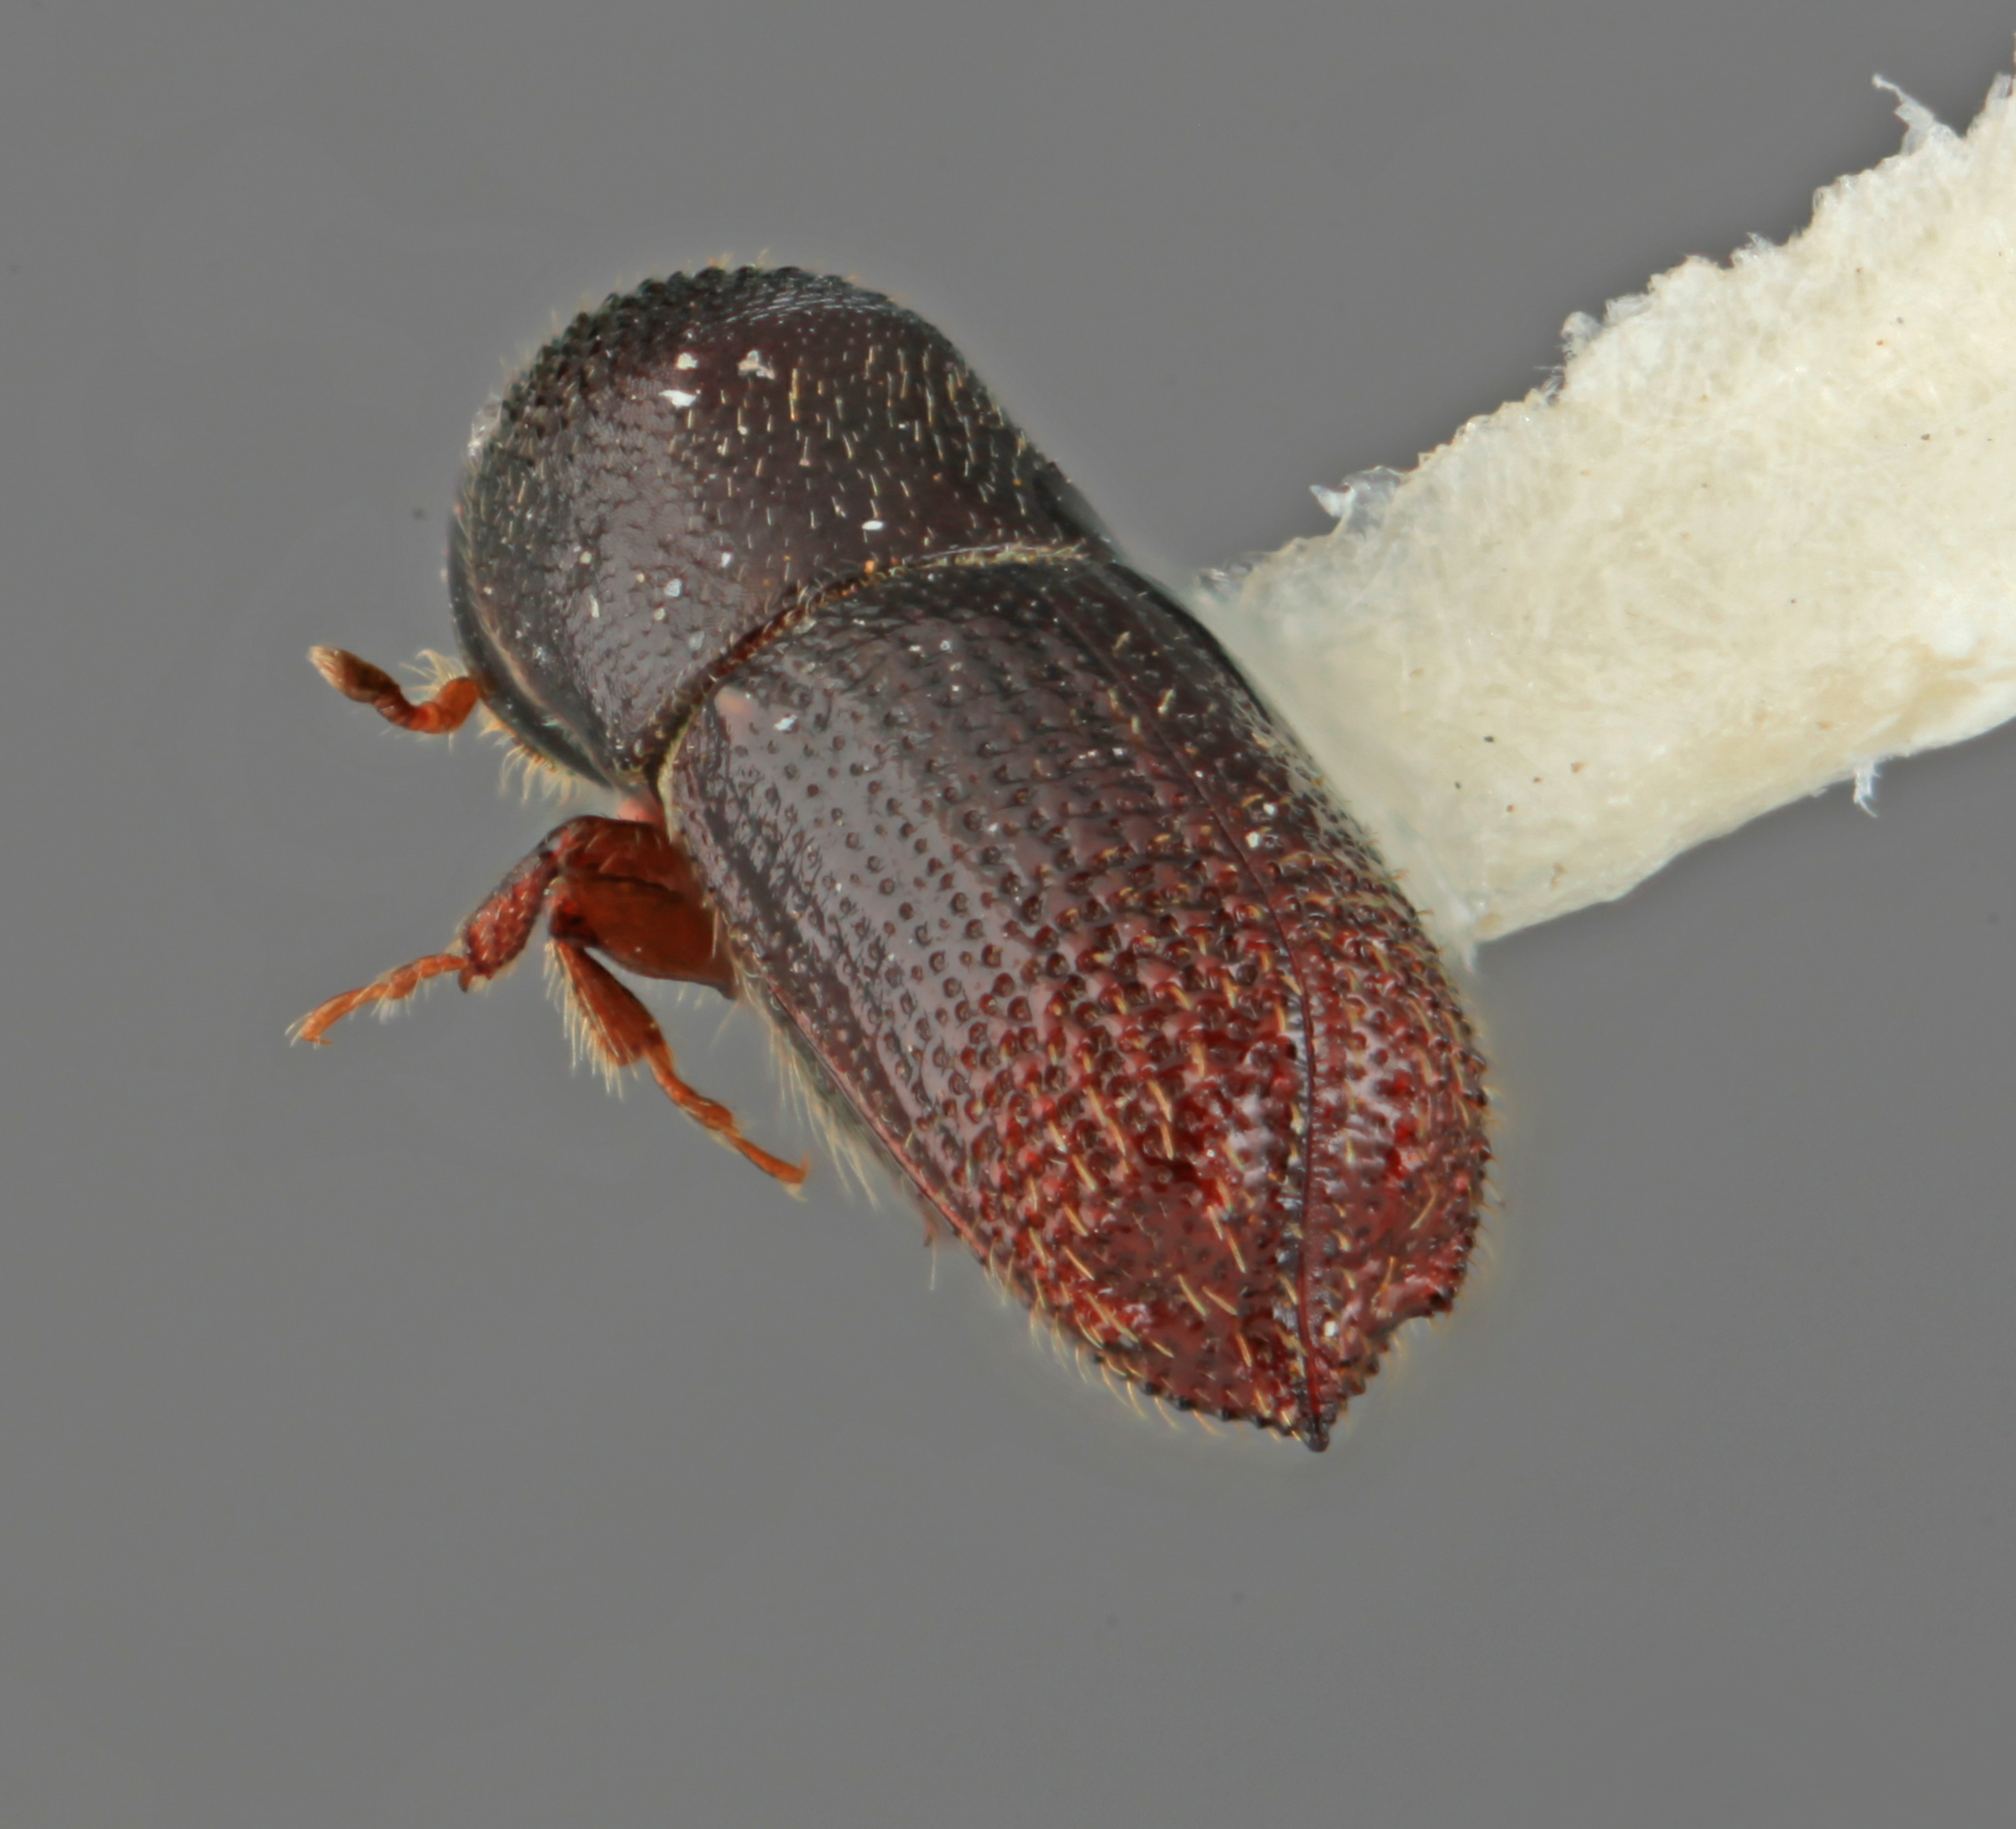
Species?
Hylocurus colombianus
